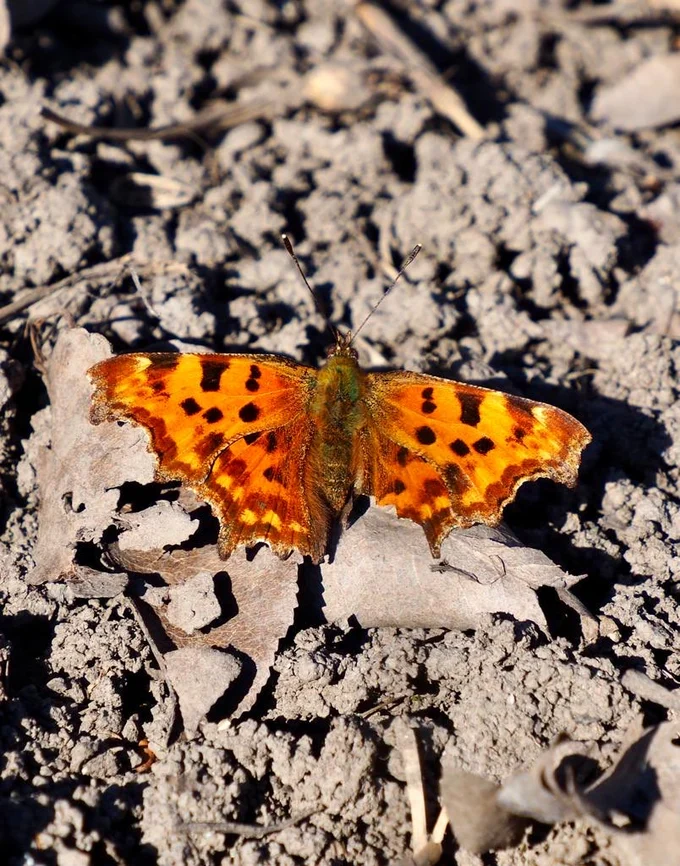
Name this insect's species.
Polygonia c-album
